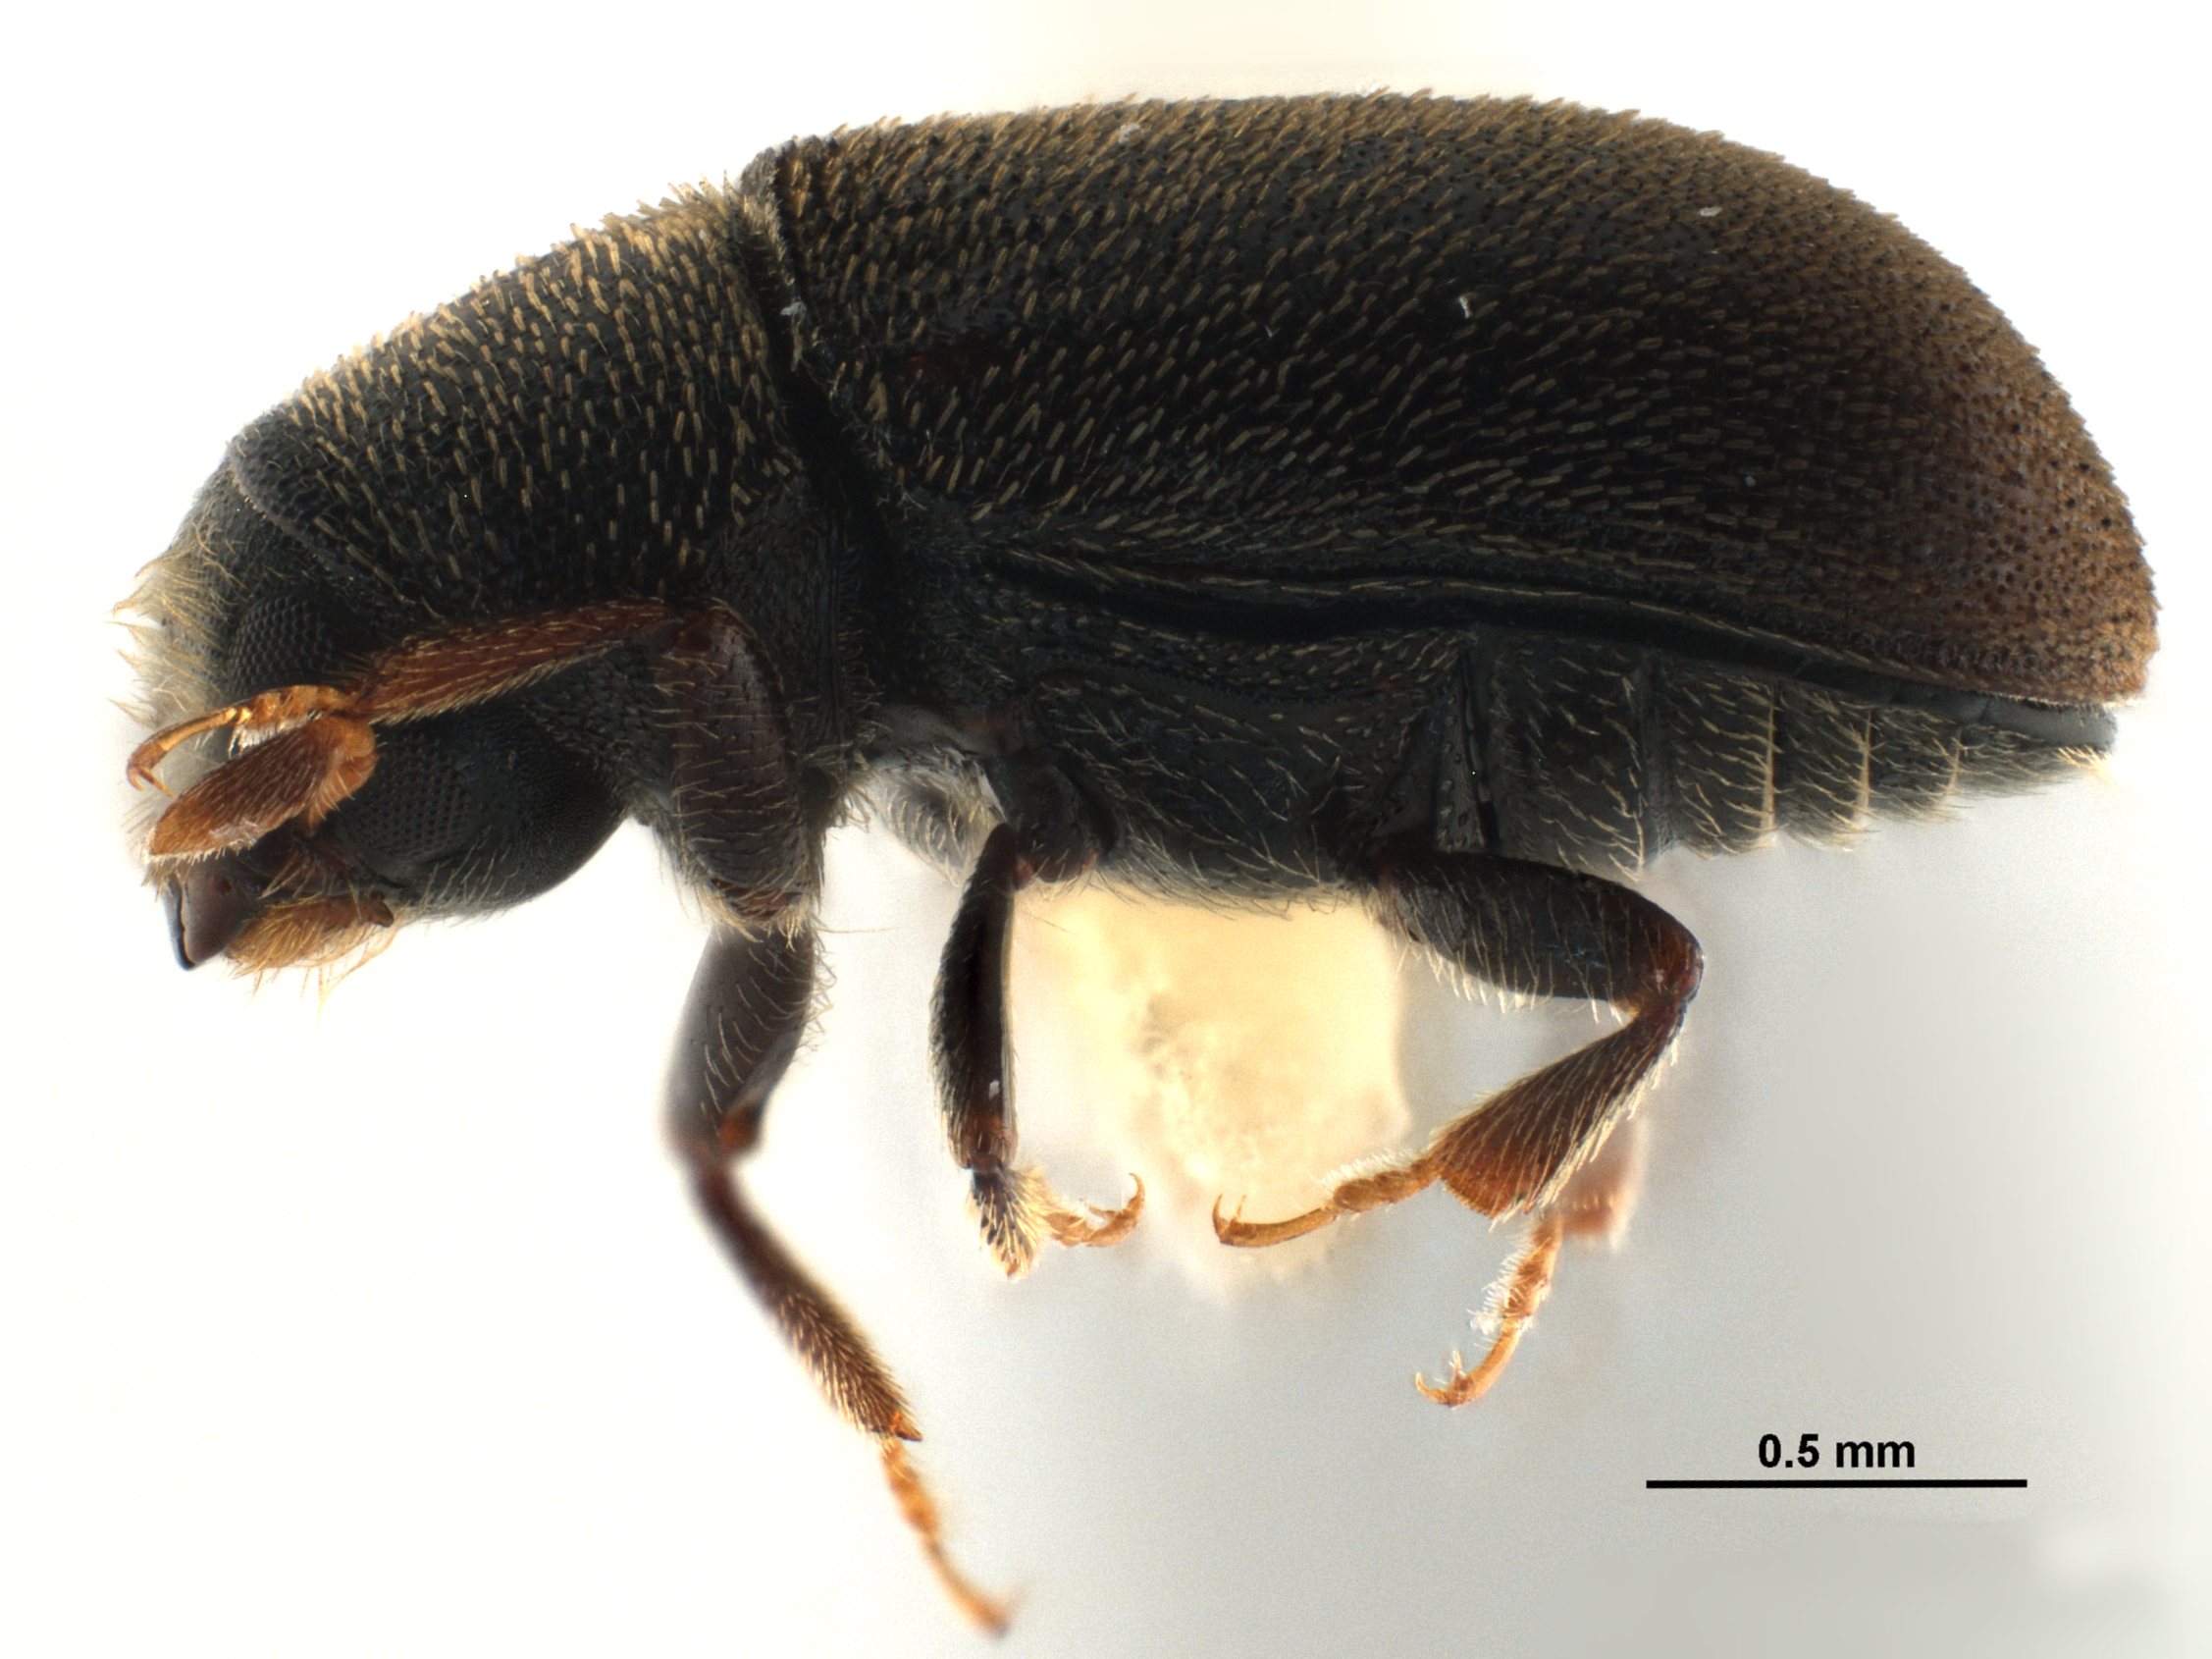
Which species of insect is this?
Polygraphus horyurensis
